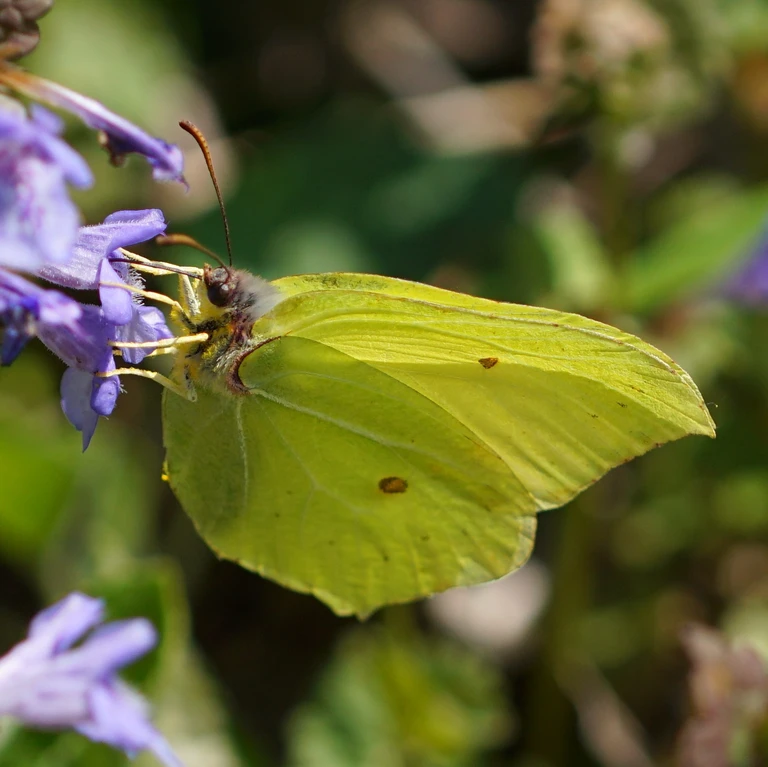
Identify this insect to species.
Gonepteryx rhamni
